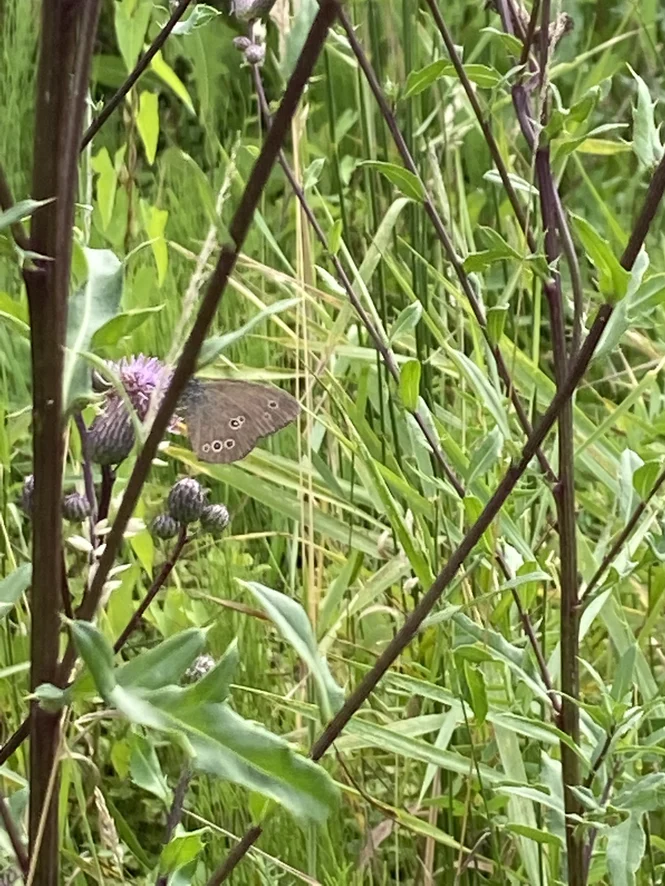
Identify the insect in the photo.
Aphantopus hyperantus
